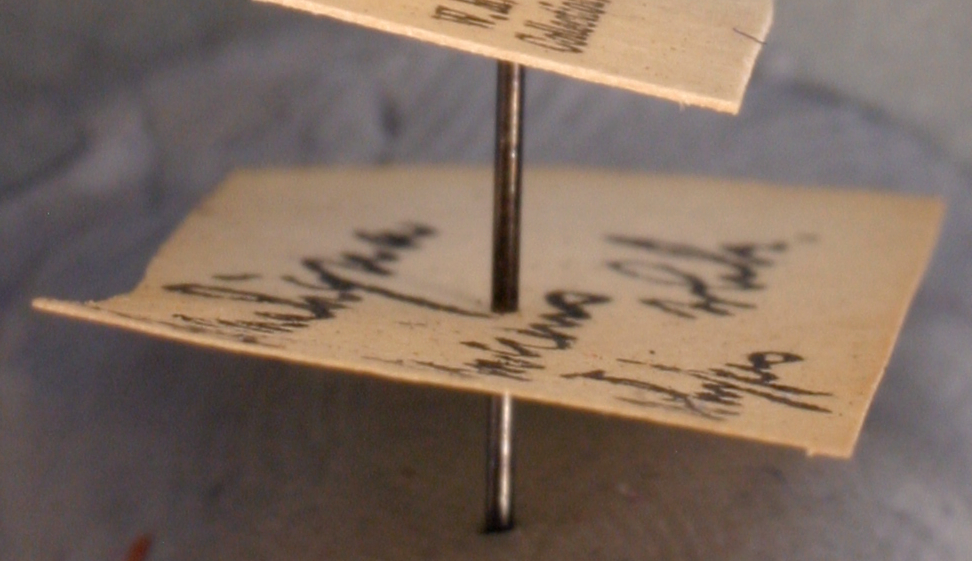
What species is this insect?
Pseudomyrma maligna
